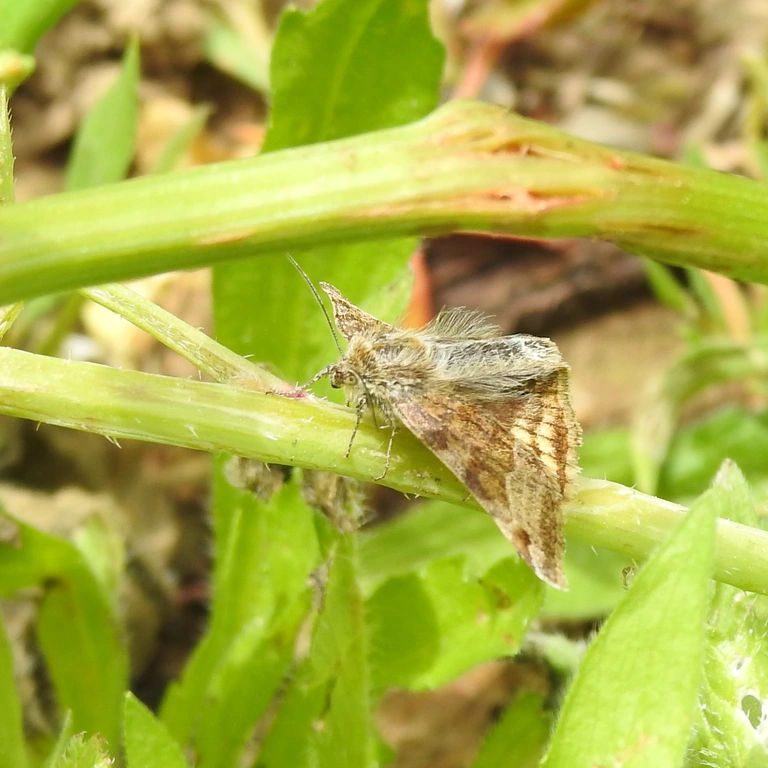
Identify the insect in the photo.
Euclidia glyphica
